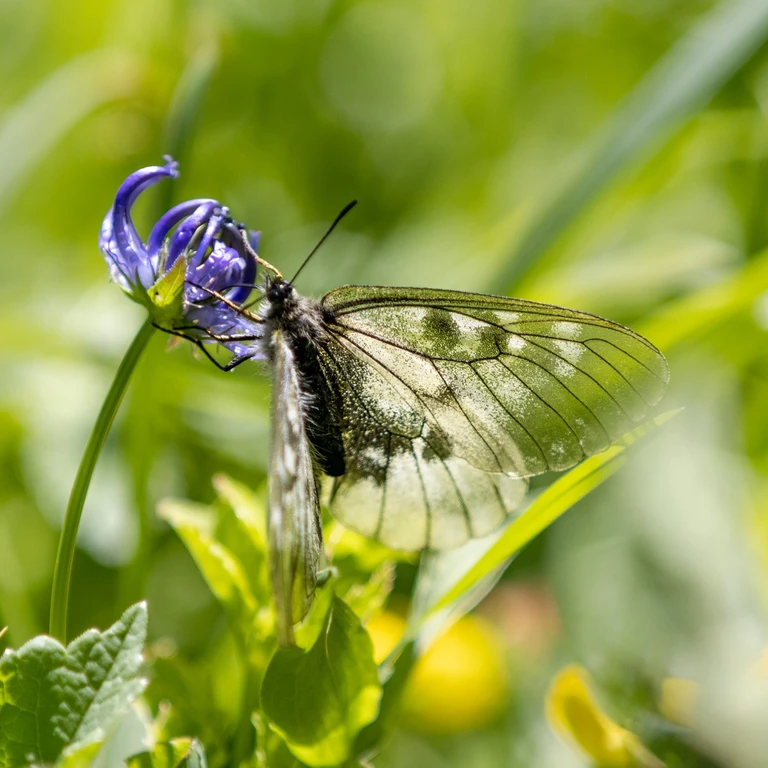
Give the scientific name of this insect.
Parnassius mnemosyne
